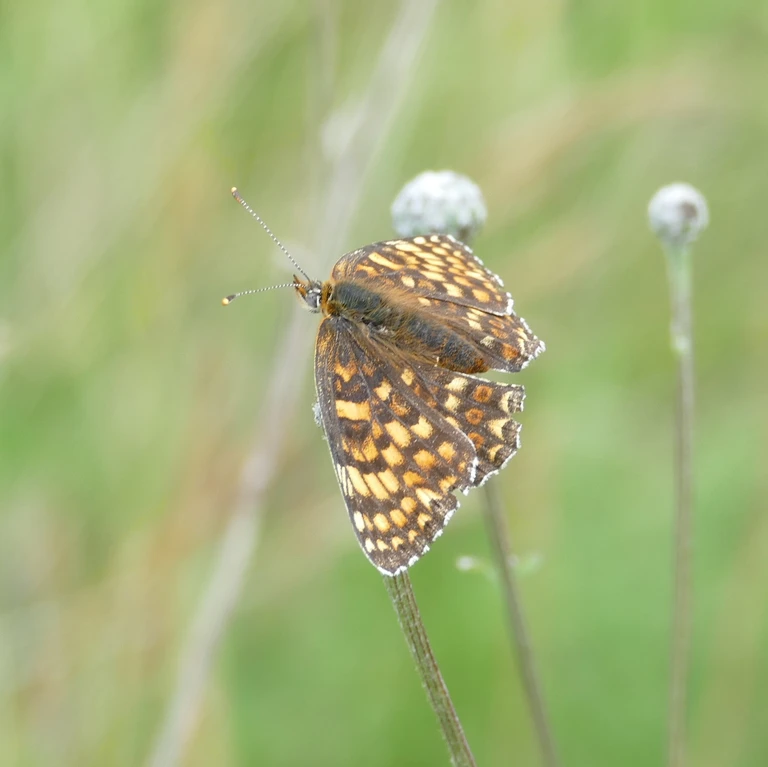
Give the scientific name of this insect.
Melitaea phoebe
